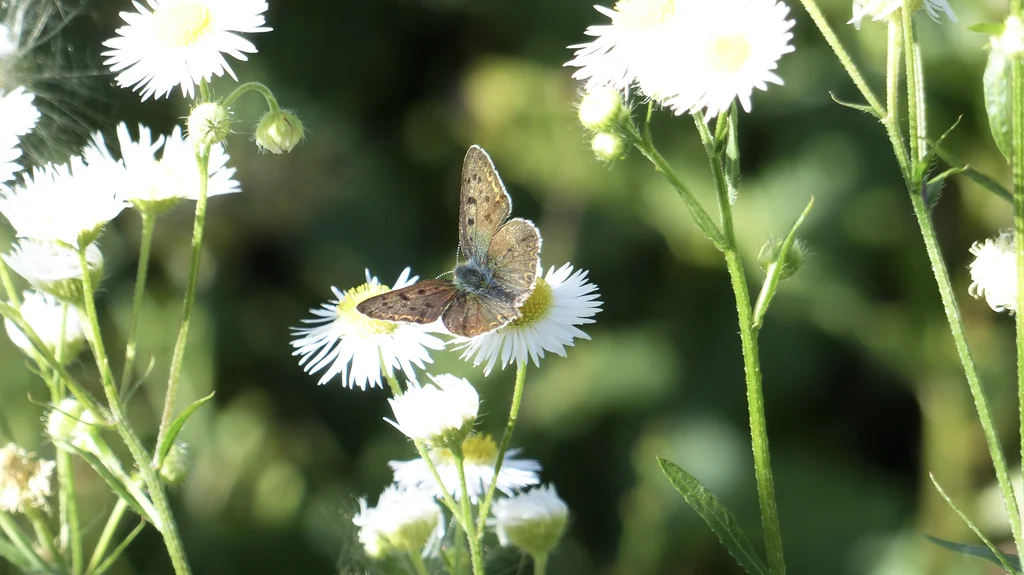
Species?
Lycaena tityrus (also Loweia tityrus)
